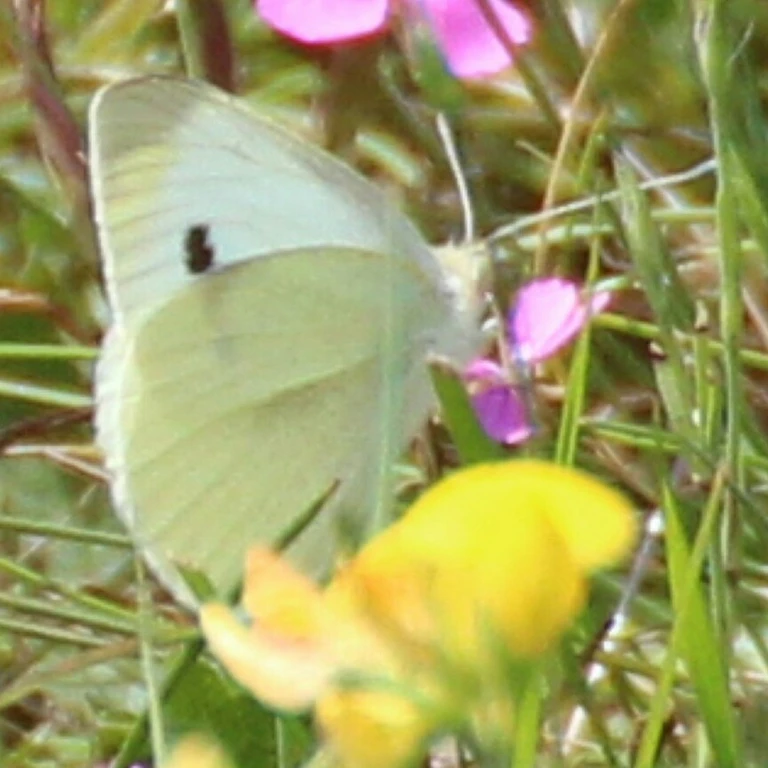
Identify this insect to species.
Pieris rapae
